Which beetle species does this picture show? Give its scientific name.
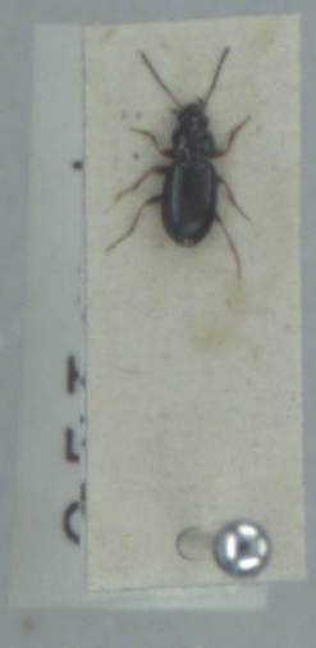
Bembidion obtusum
